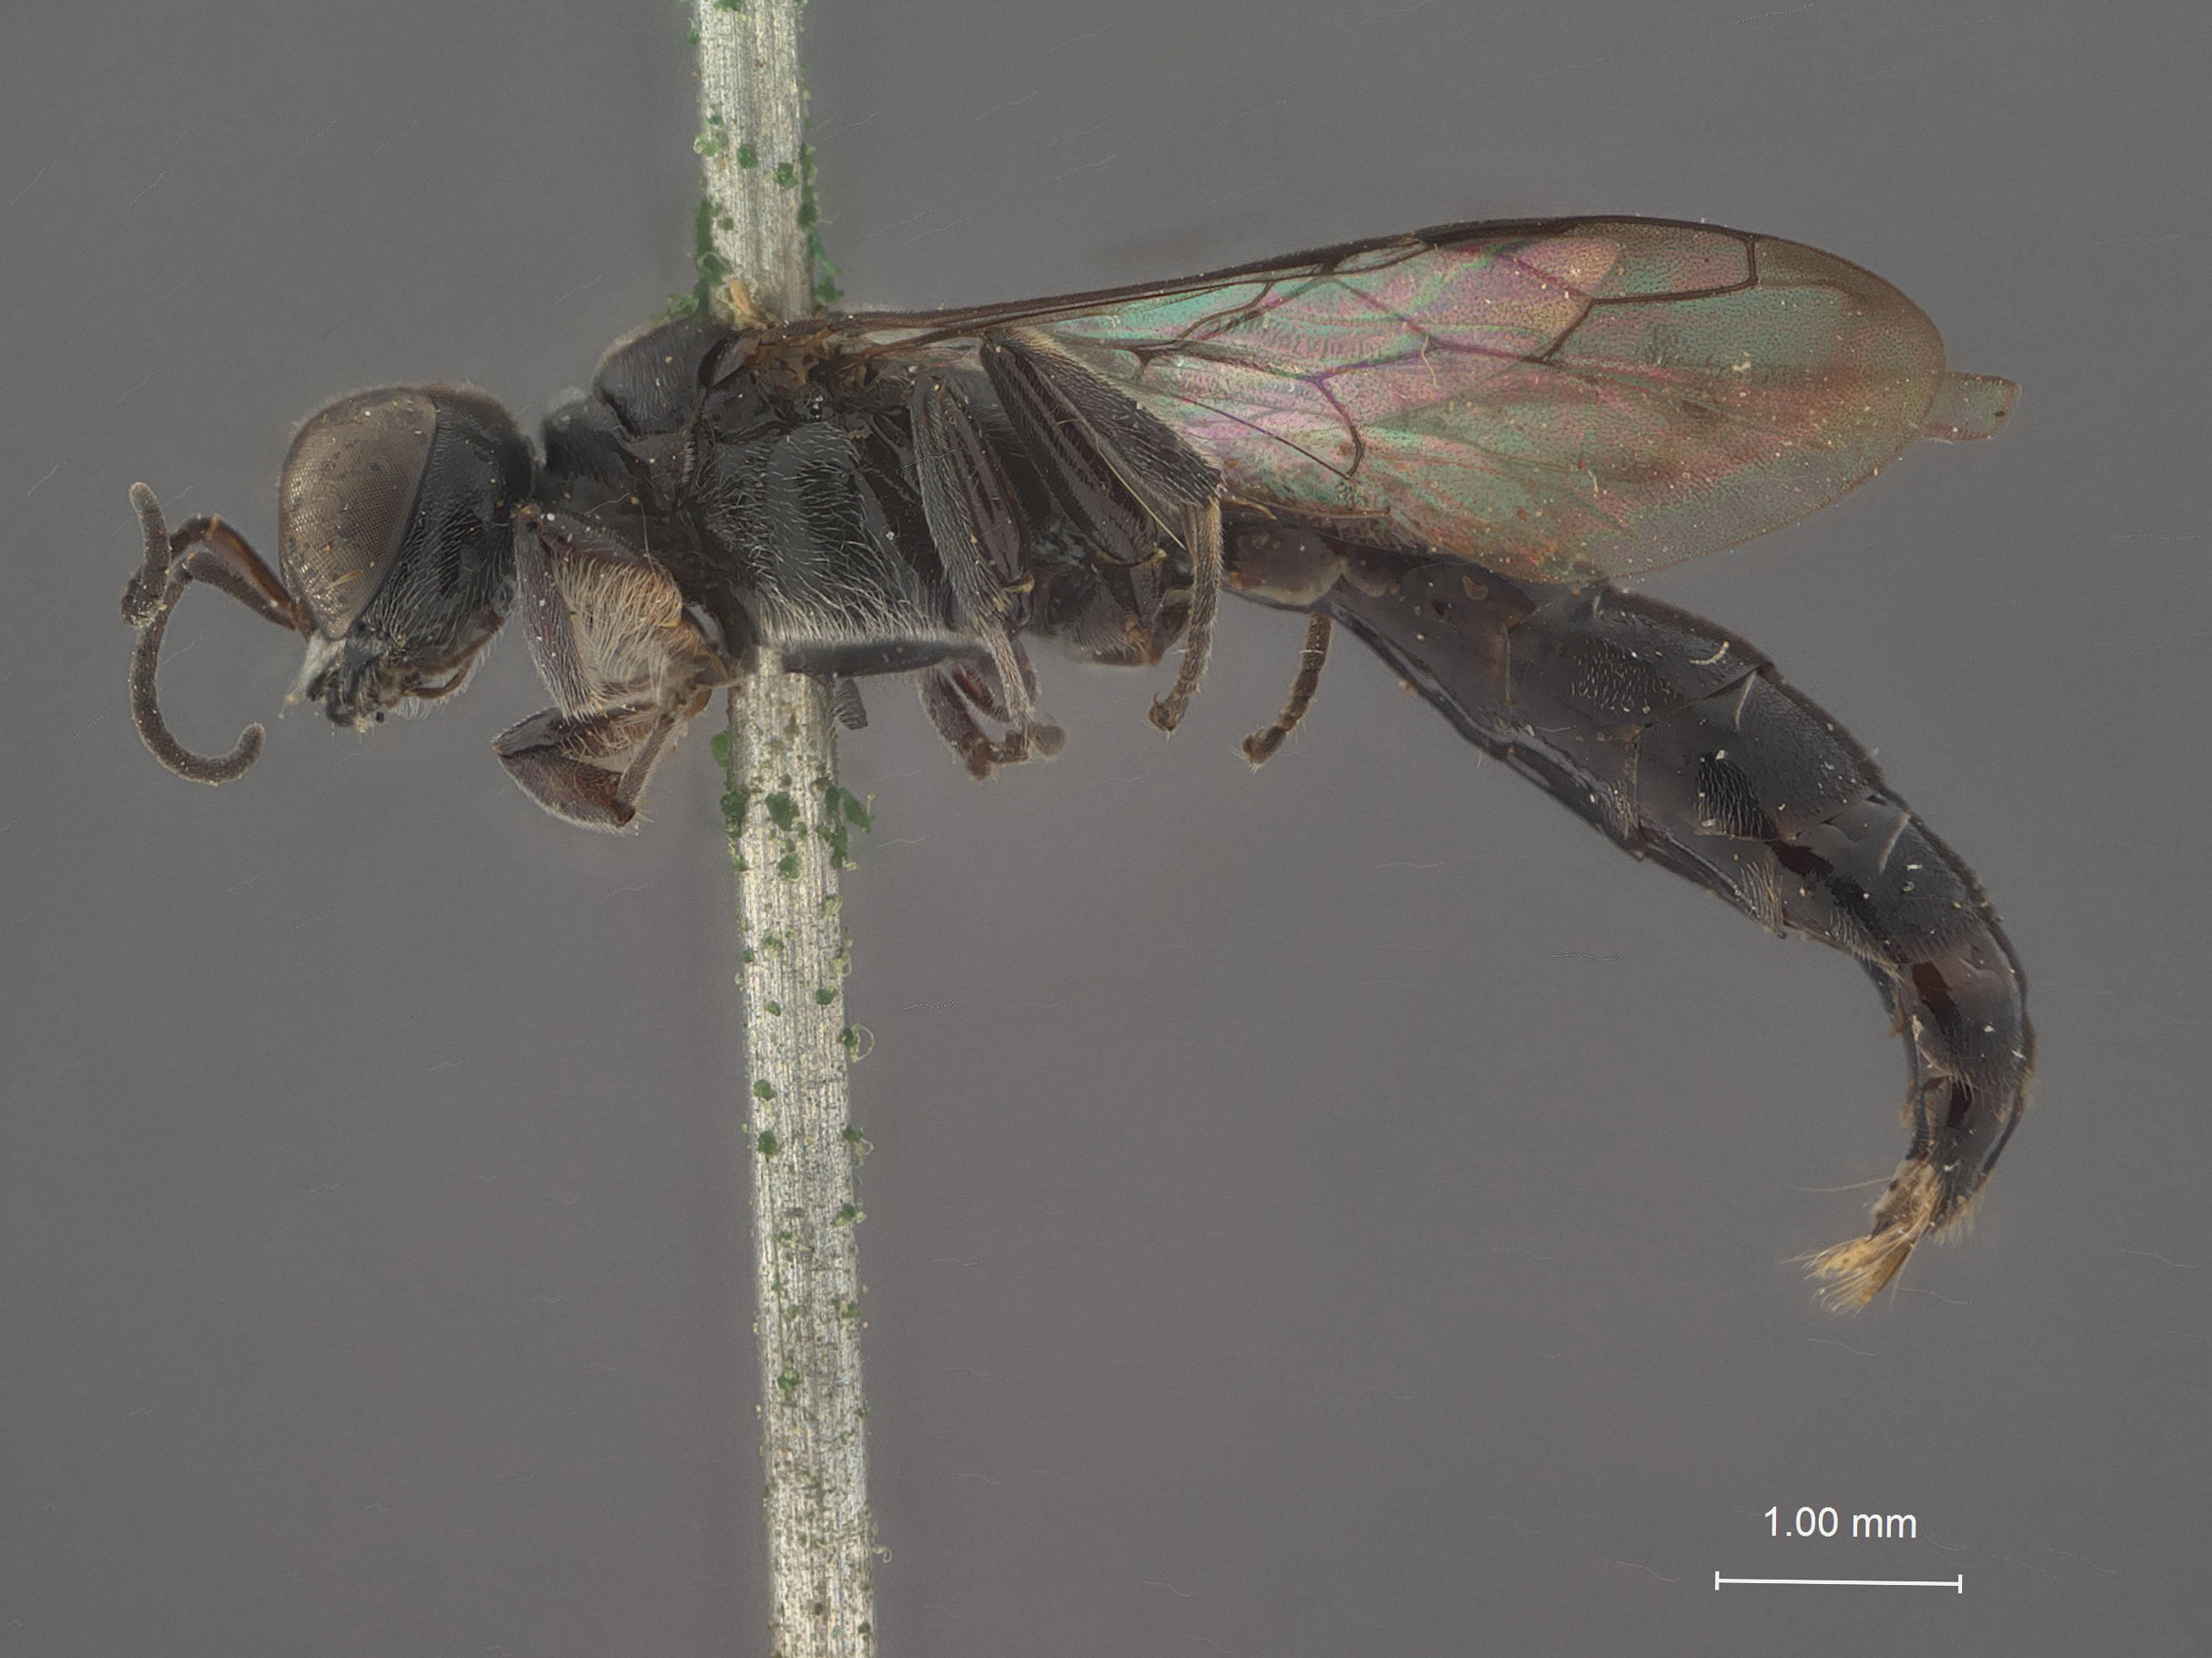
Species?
Crossocerus slimmatus
